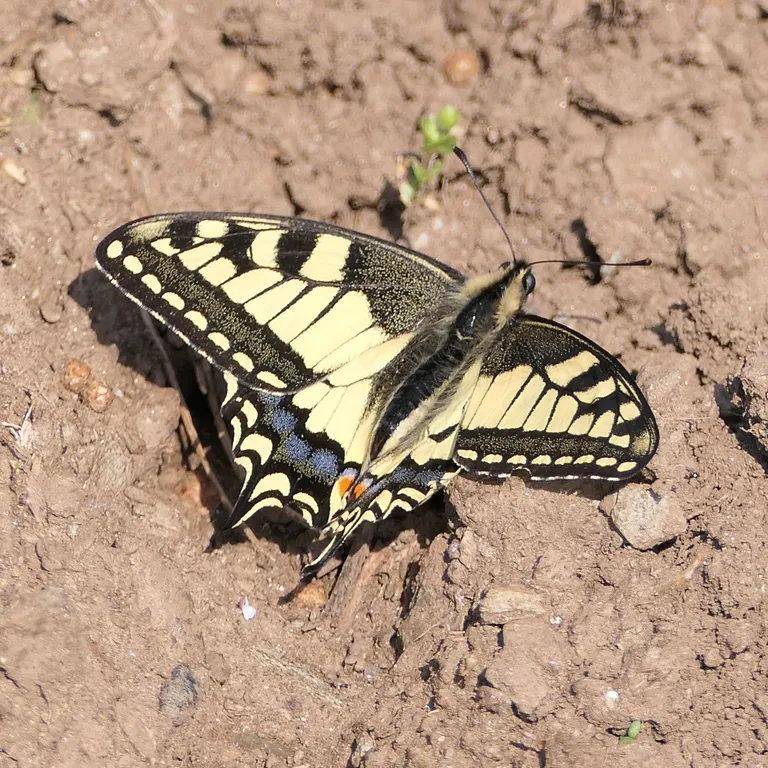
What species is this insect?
Papilio machaon
